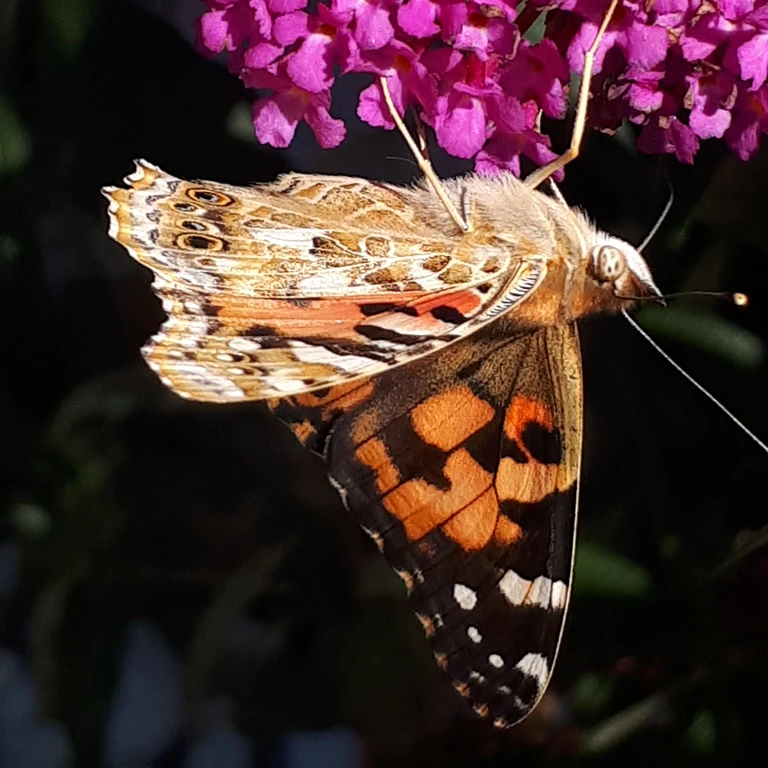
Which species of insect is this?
Vanessa cardui
